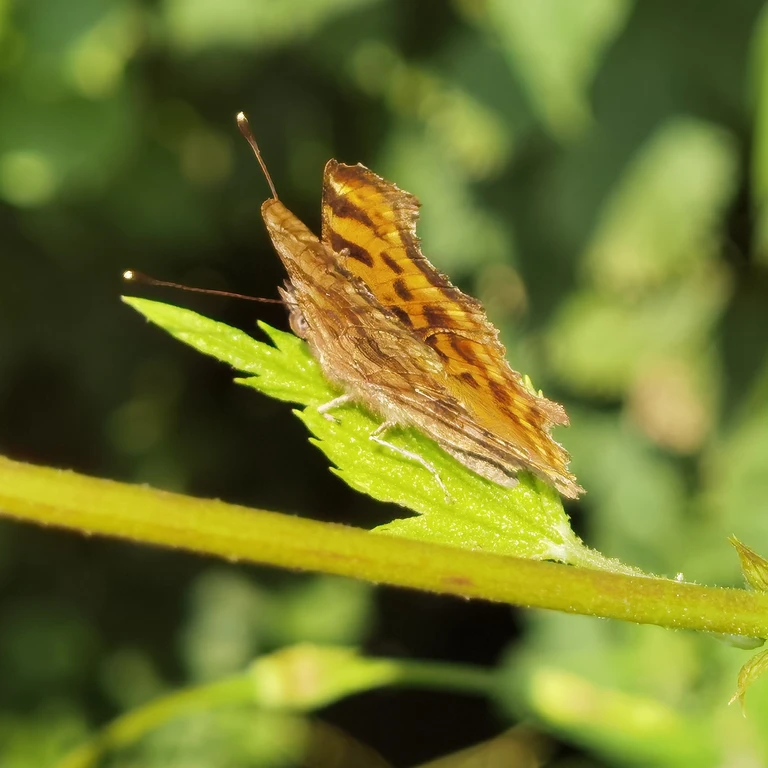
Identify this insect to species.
Polygonia c-album
